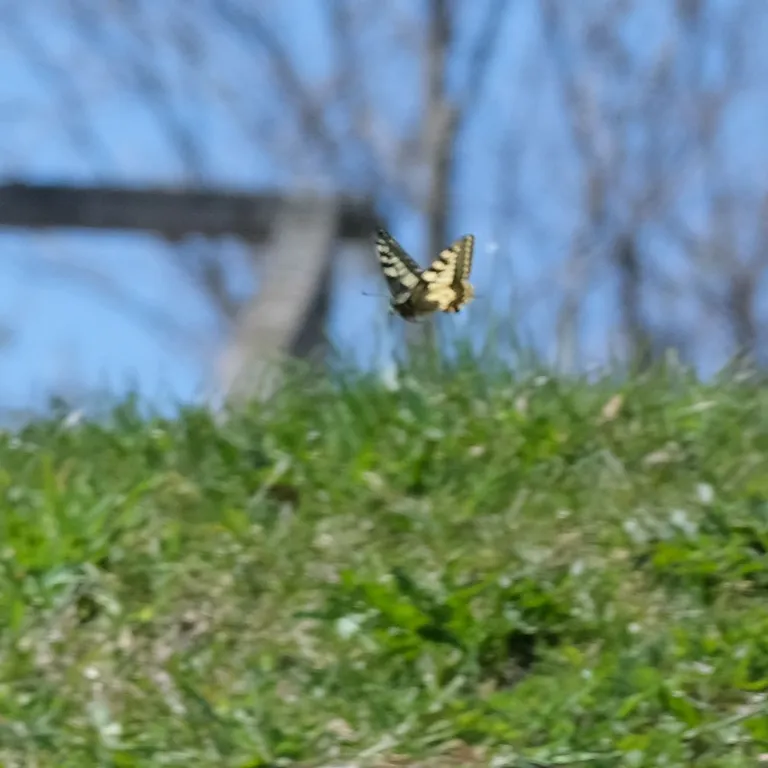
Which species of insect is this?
Papilio machaon
